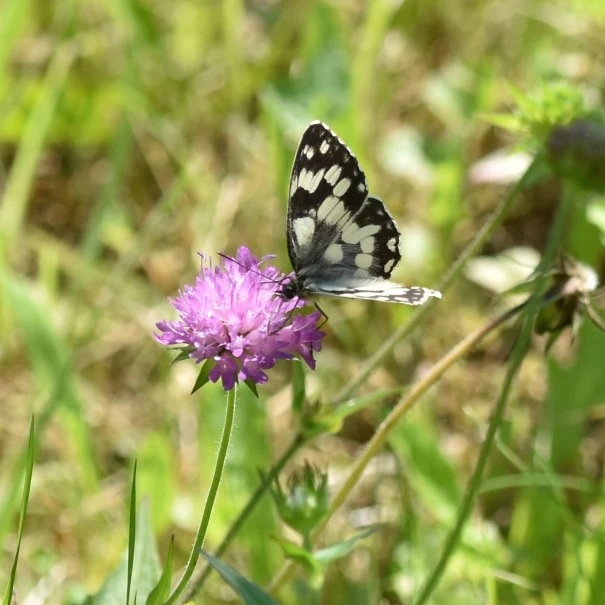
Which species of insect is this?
Melanargia galathea
